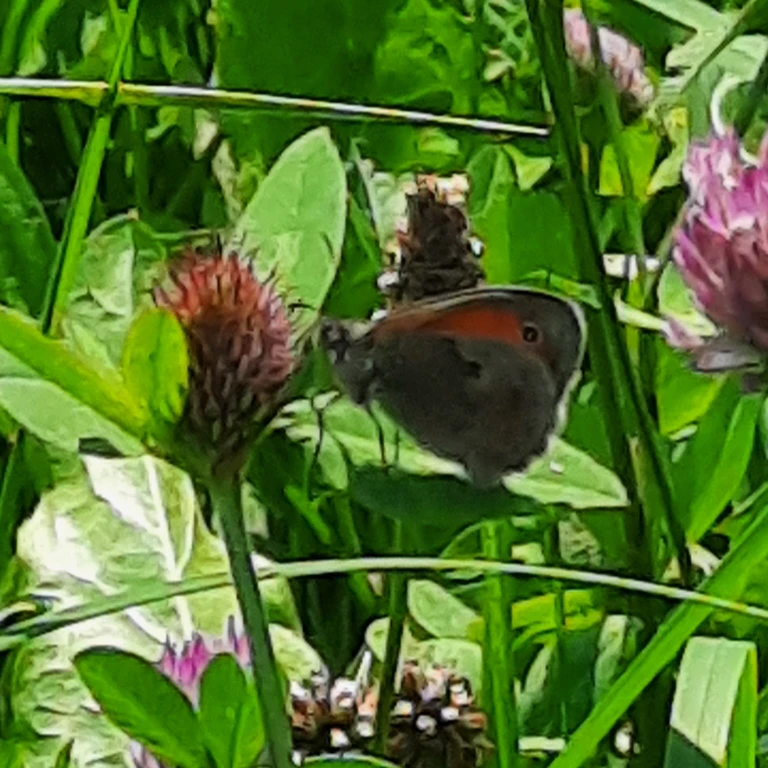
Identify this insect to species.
Coenonympha pamphilus
